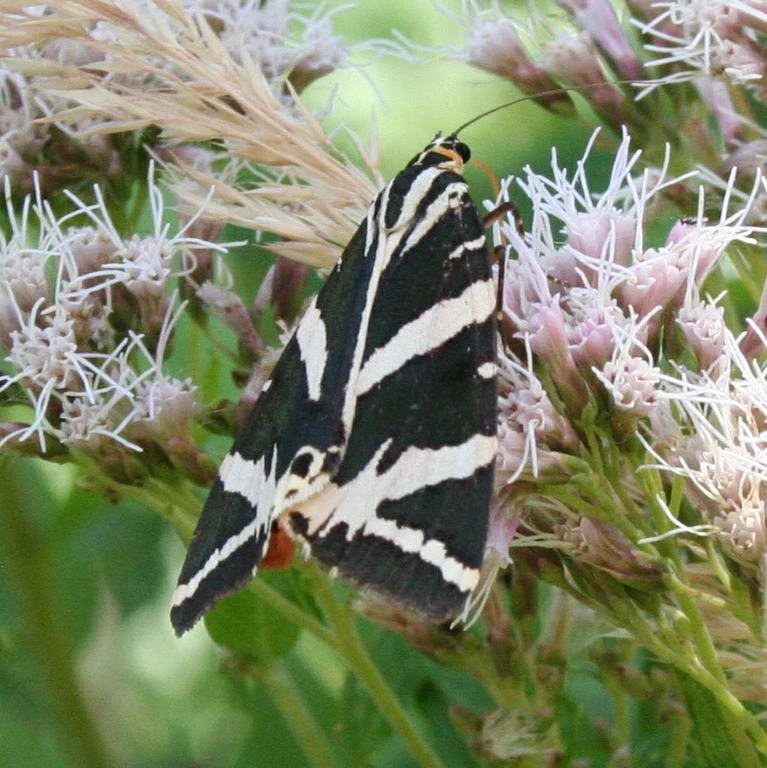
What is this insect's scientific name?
Euplagia quadripunctaria
